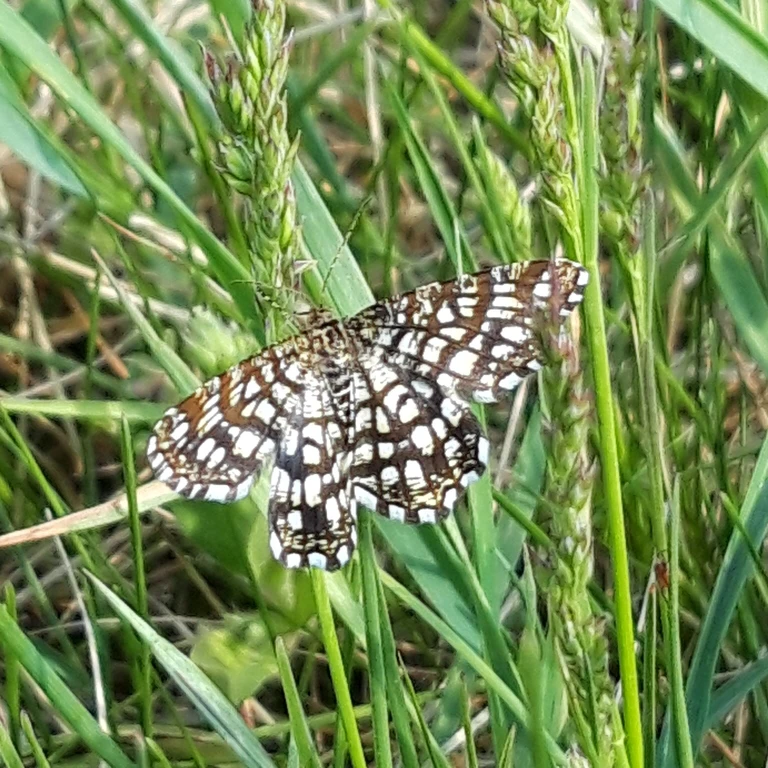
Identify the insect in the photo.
Chiasmia clathrata
